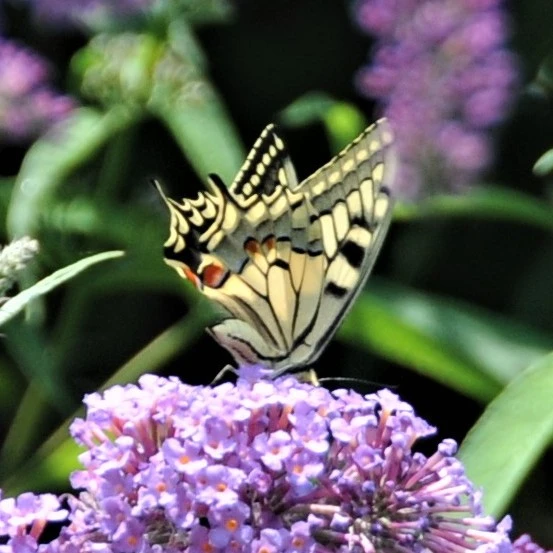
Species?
Papilio machaon
